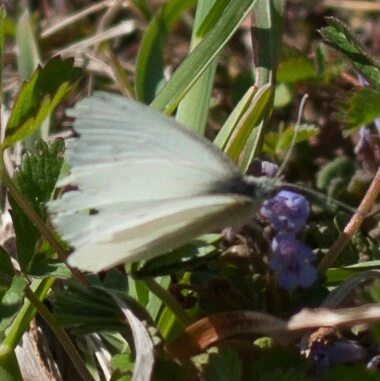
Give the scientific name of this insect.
Pieris rapae
